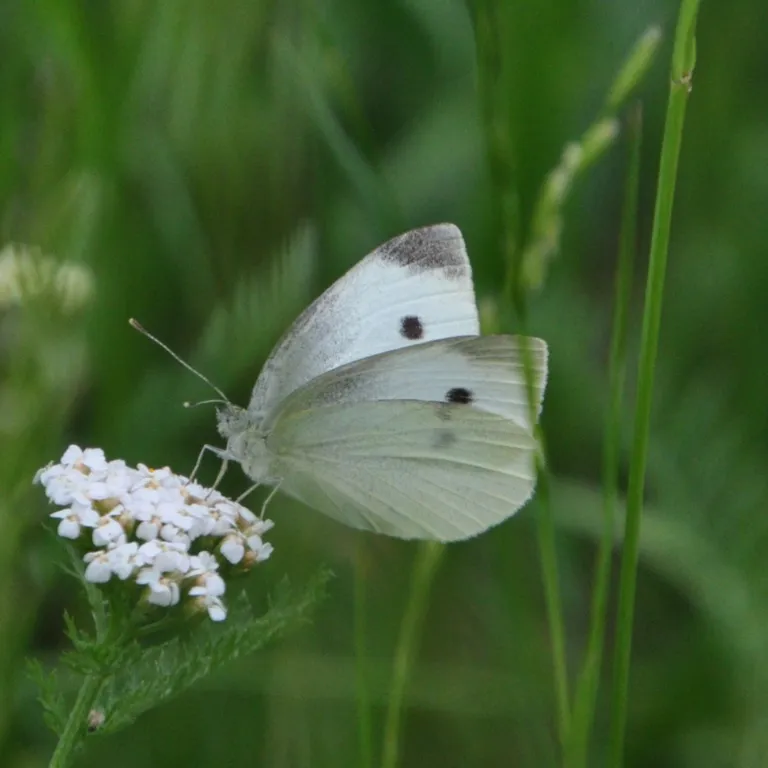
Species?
Pieris rapae
